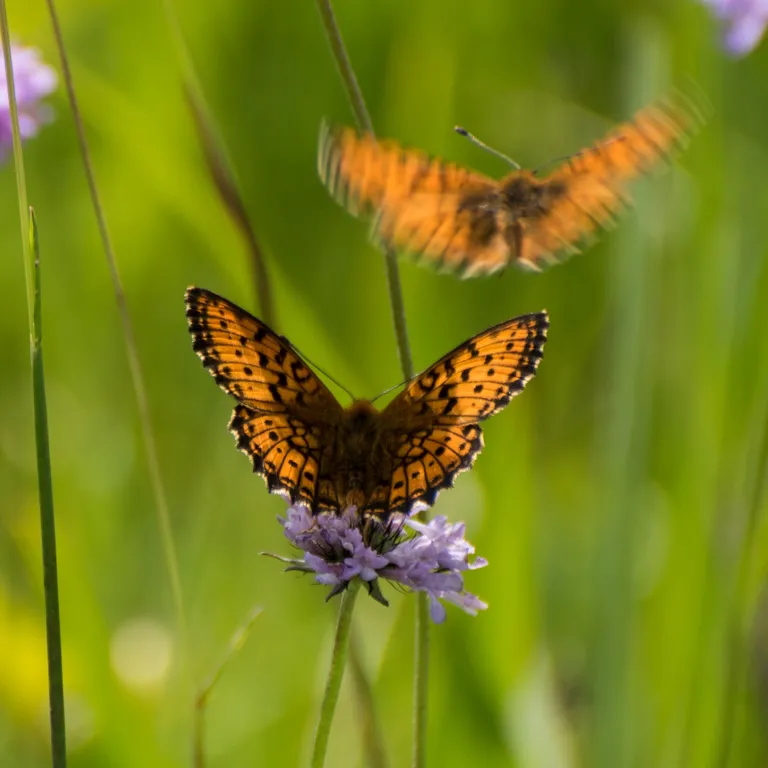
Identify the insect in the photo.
Brenthis ino
